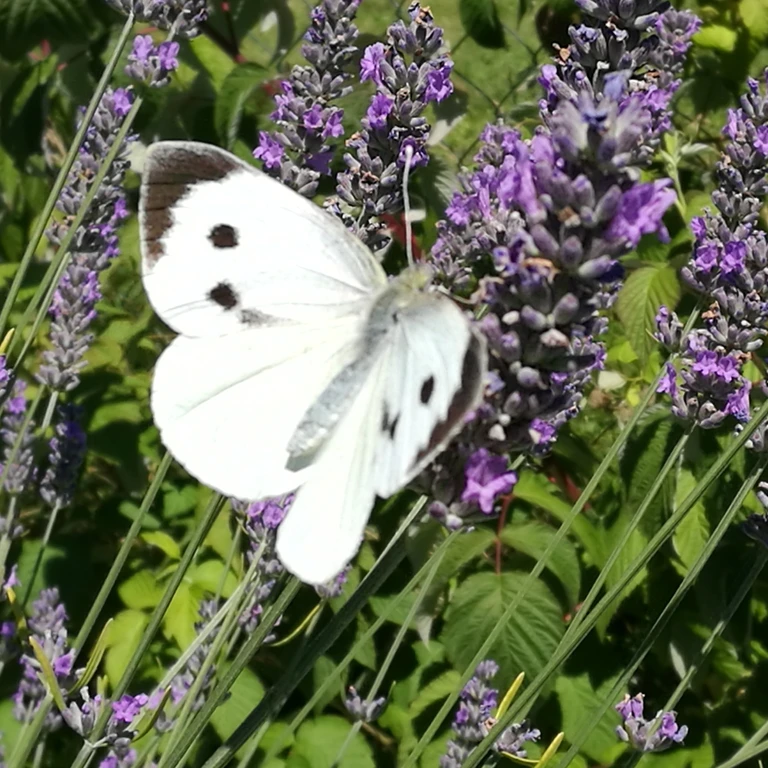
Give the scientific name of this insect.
Pieris brassicae
